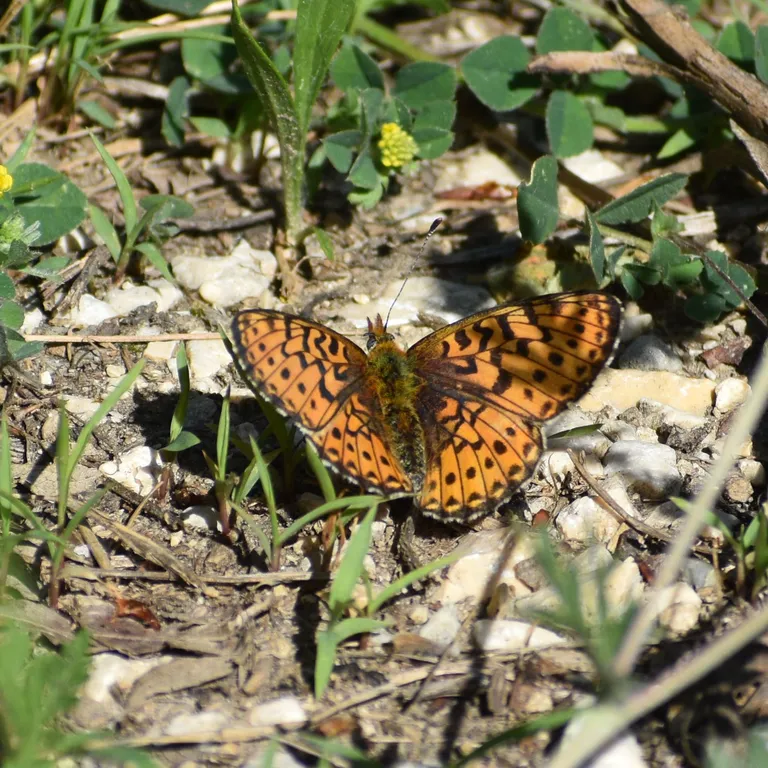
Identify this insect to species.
Boloria euphrosyne (also Clossiana euphrosyne)
